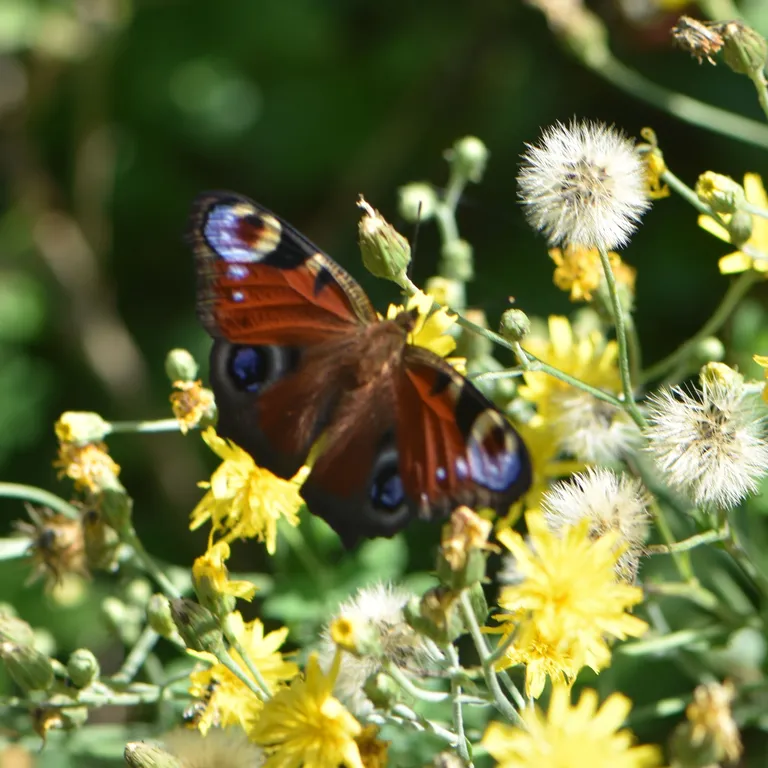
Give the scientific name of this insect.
Aglais io
